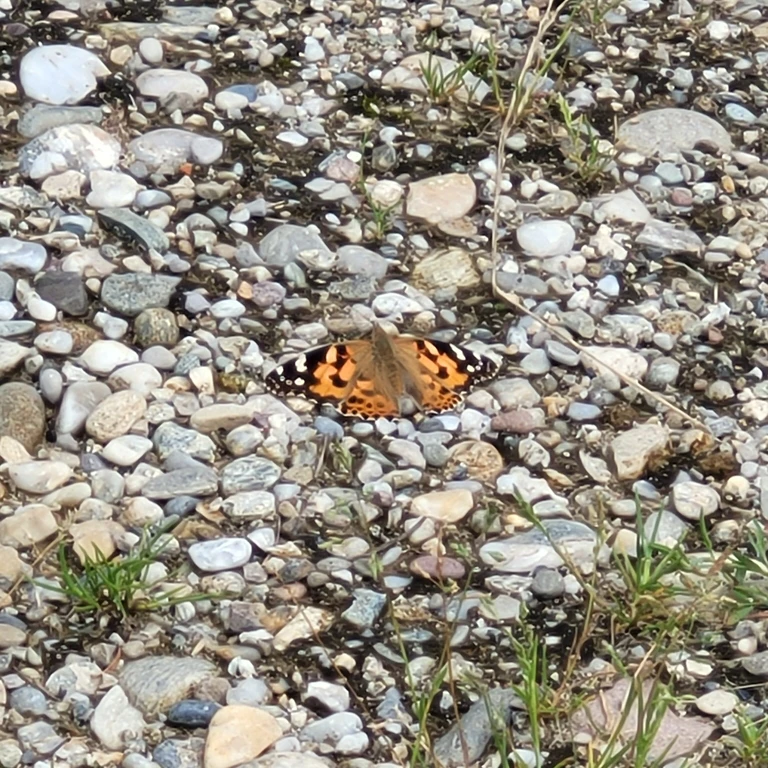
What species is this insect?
Vanessa cardui
